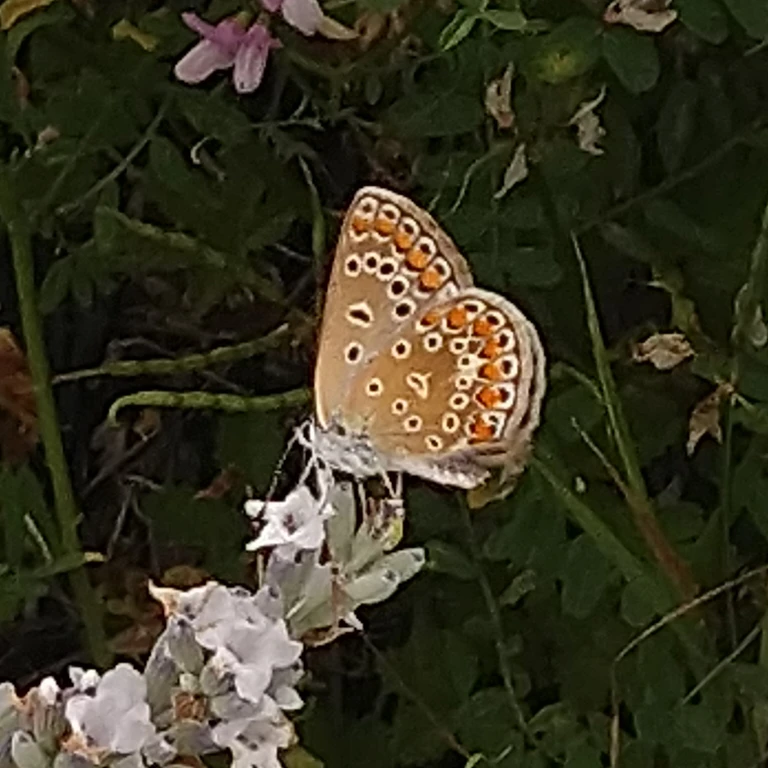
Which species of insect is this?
Polyommatus icarus
